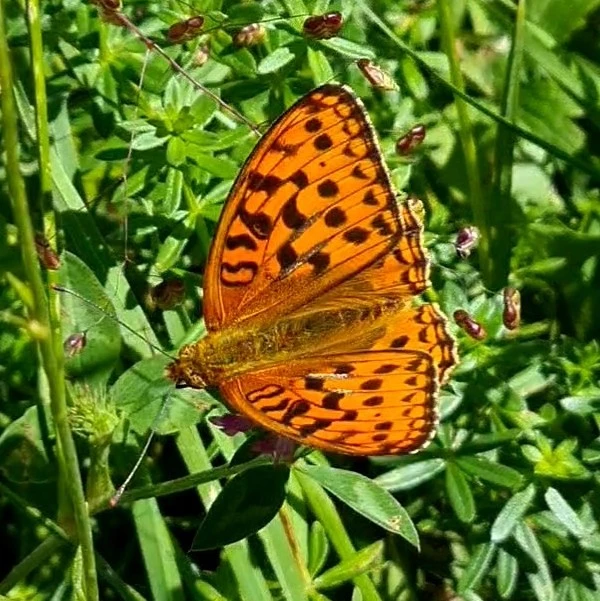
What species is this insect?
Fabriciana adippe
